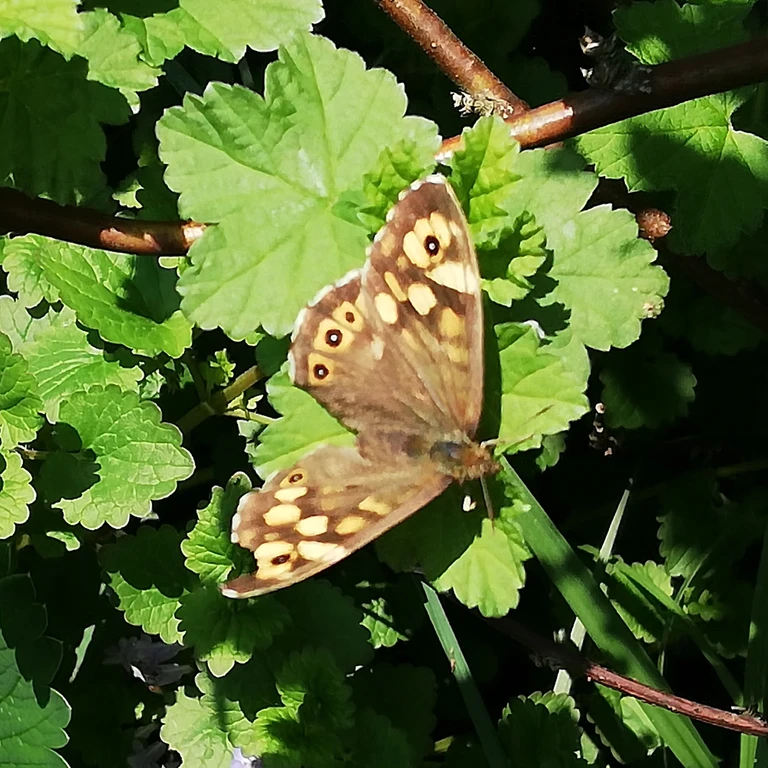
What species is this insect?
Pararge aegeria
